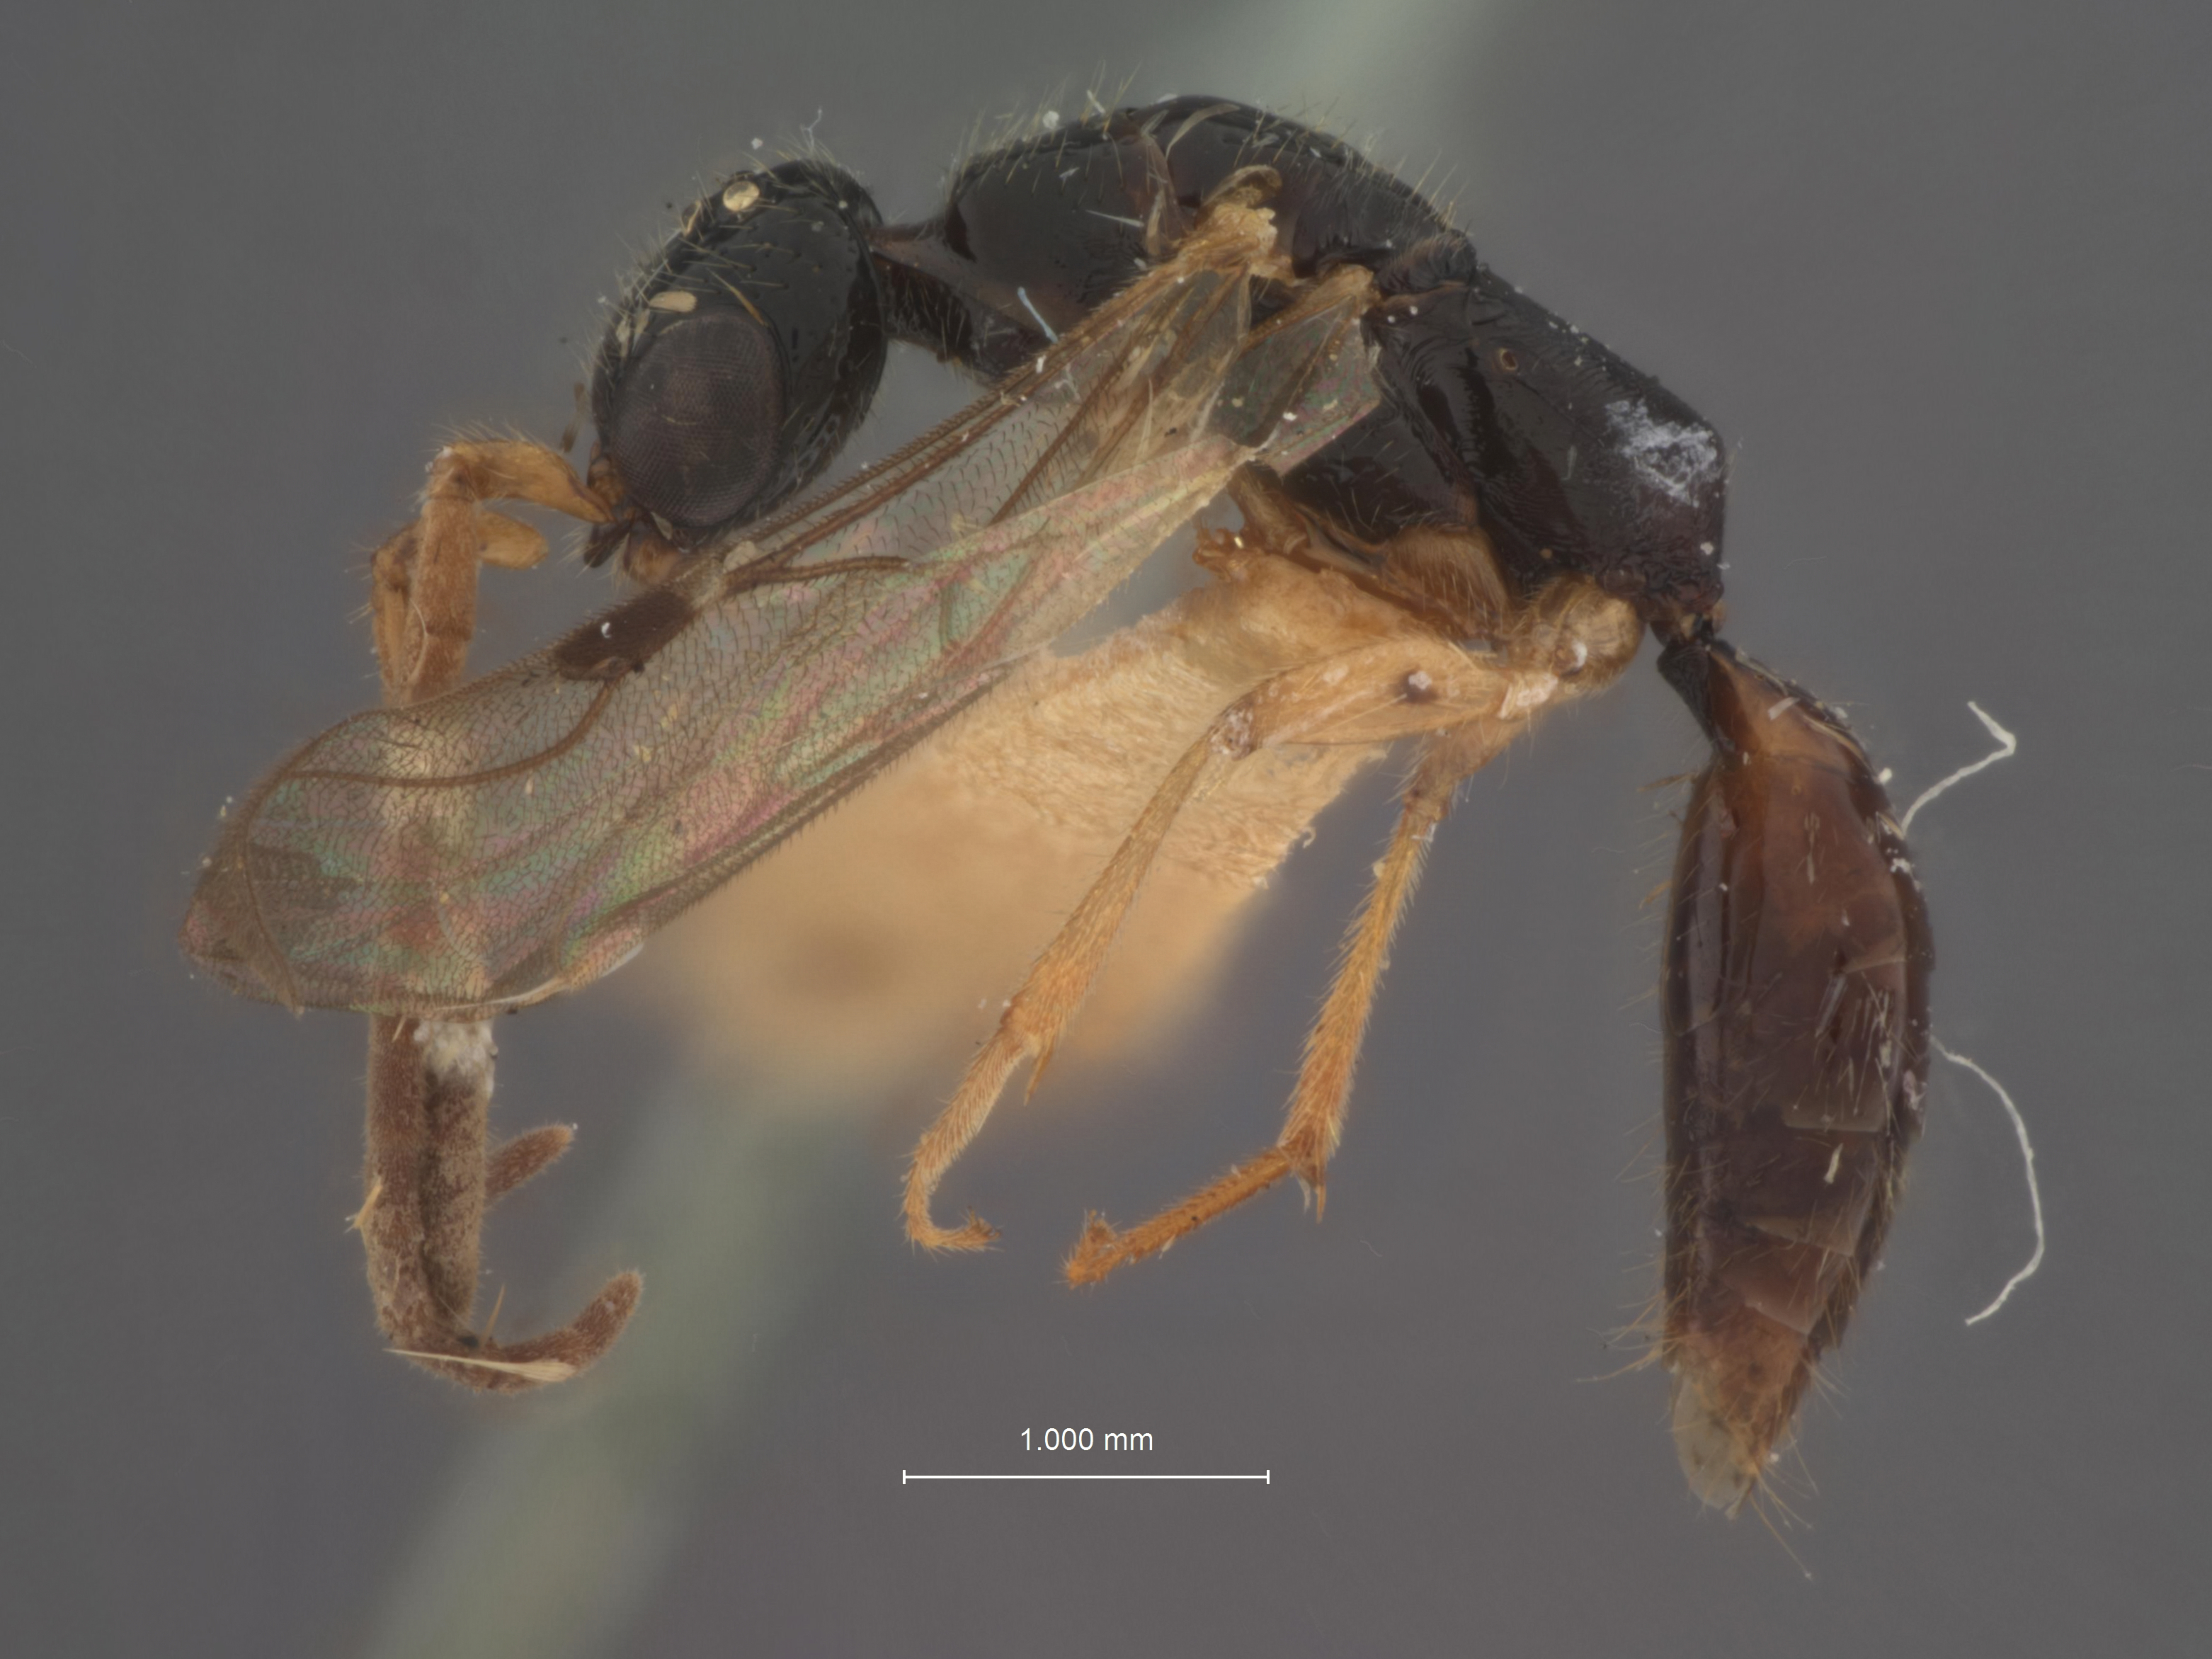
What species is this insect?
Pseudisobrachium superbum
